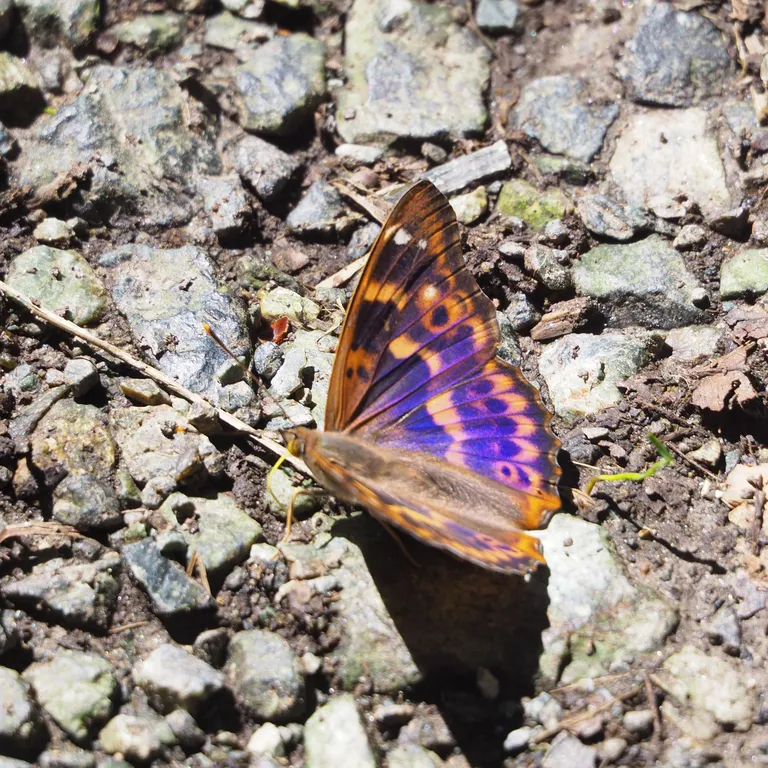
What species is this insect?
Apatura ilia
